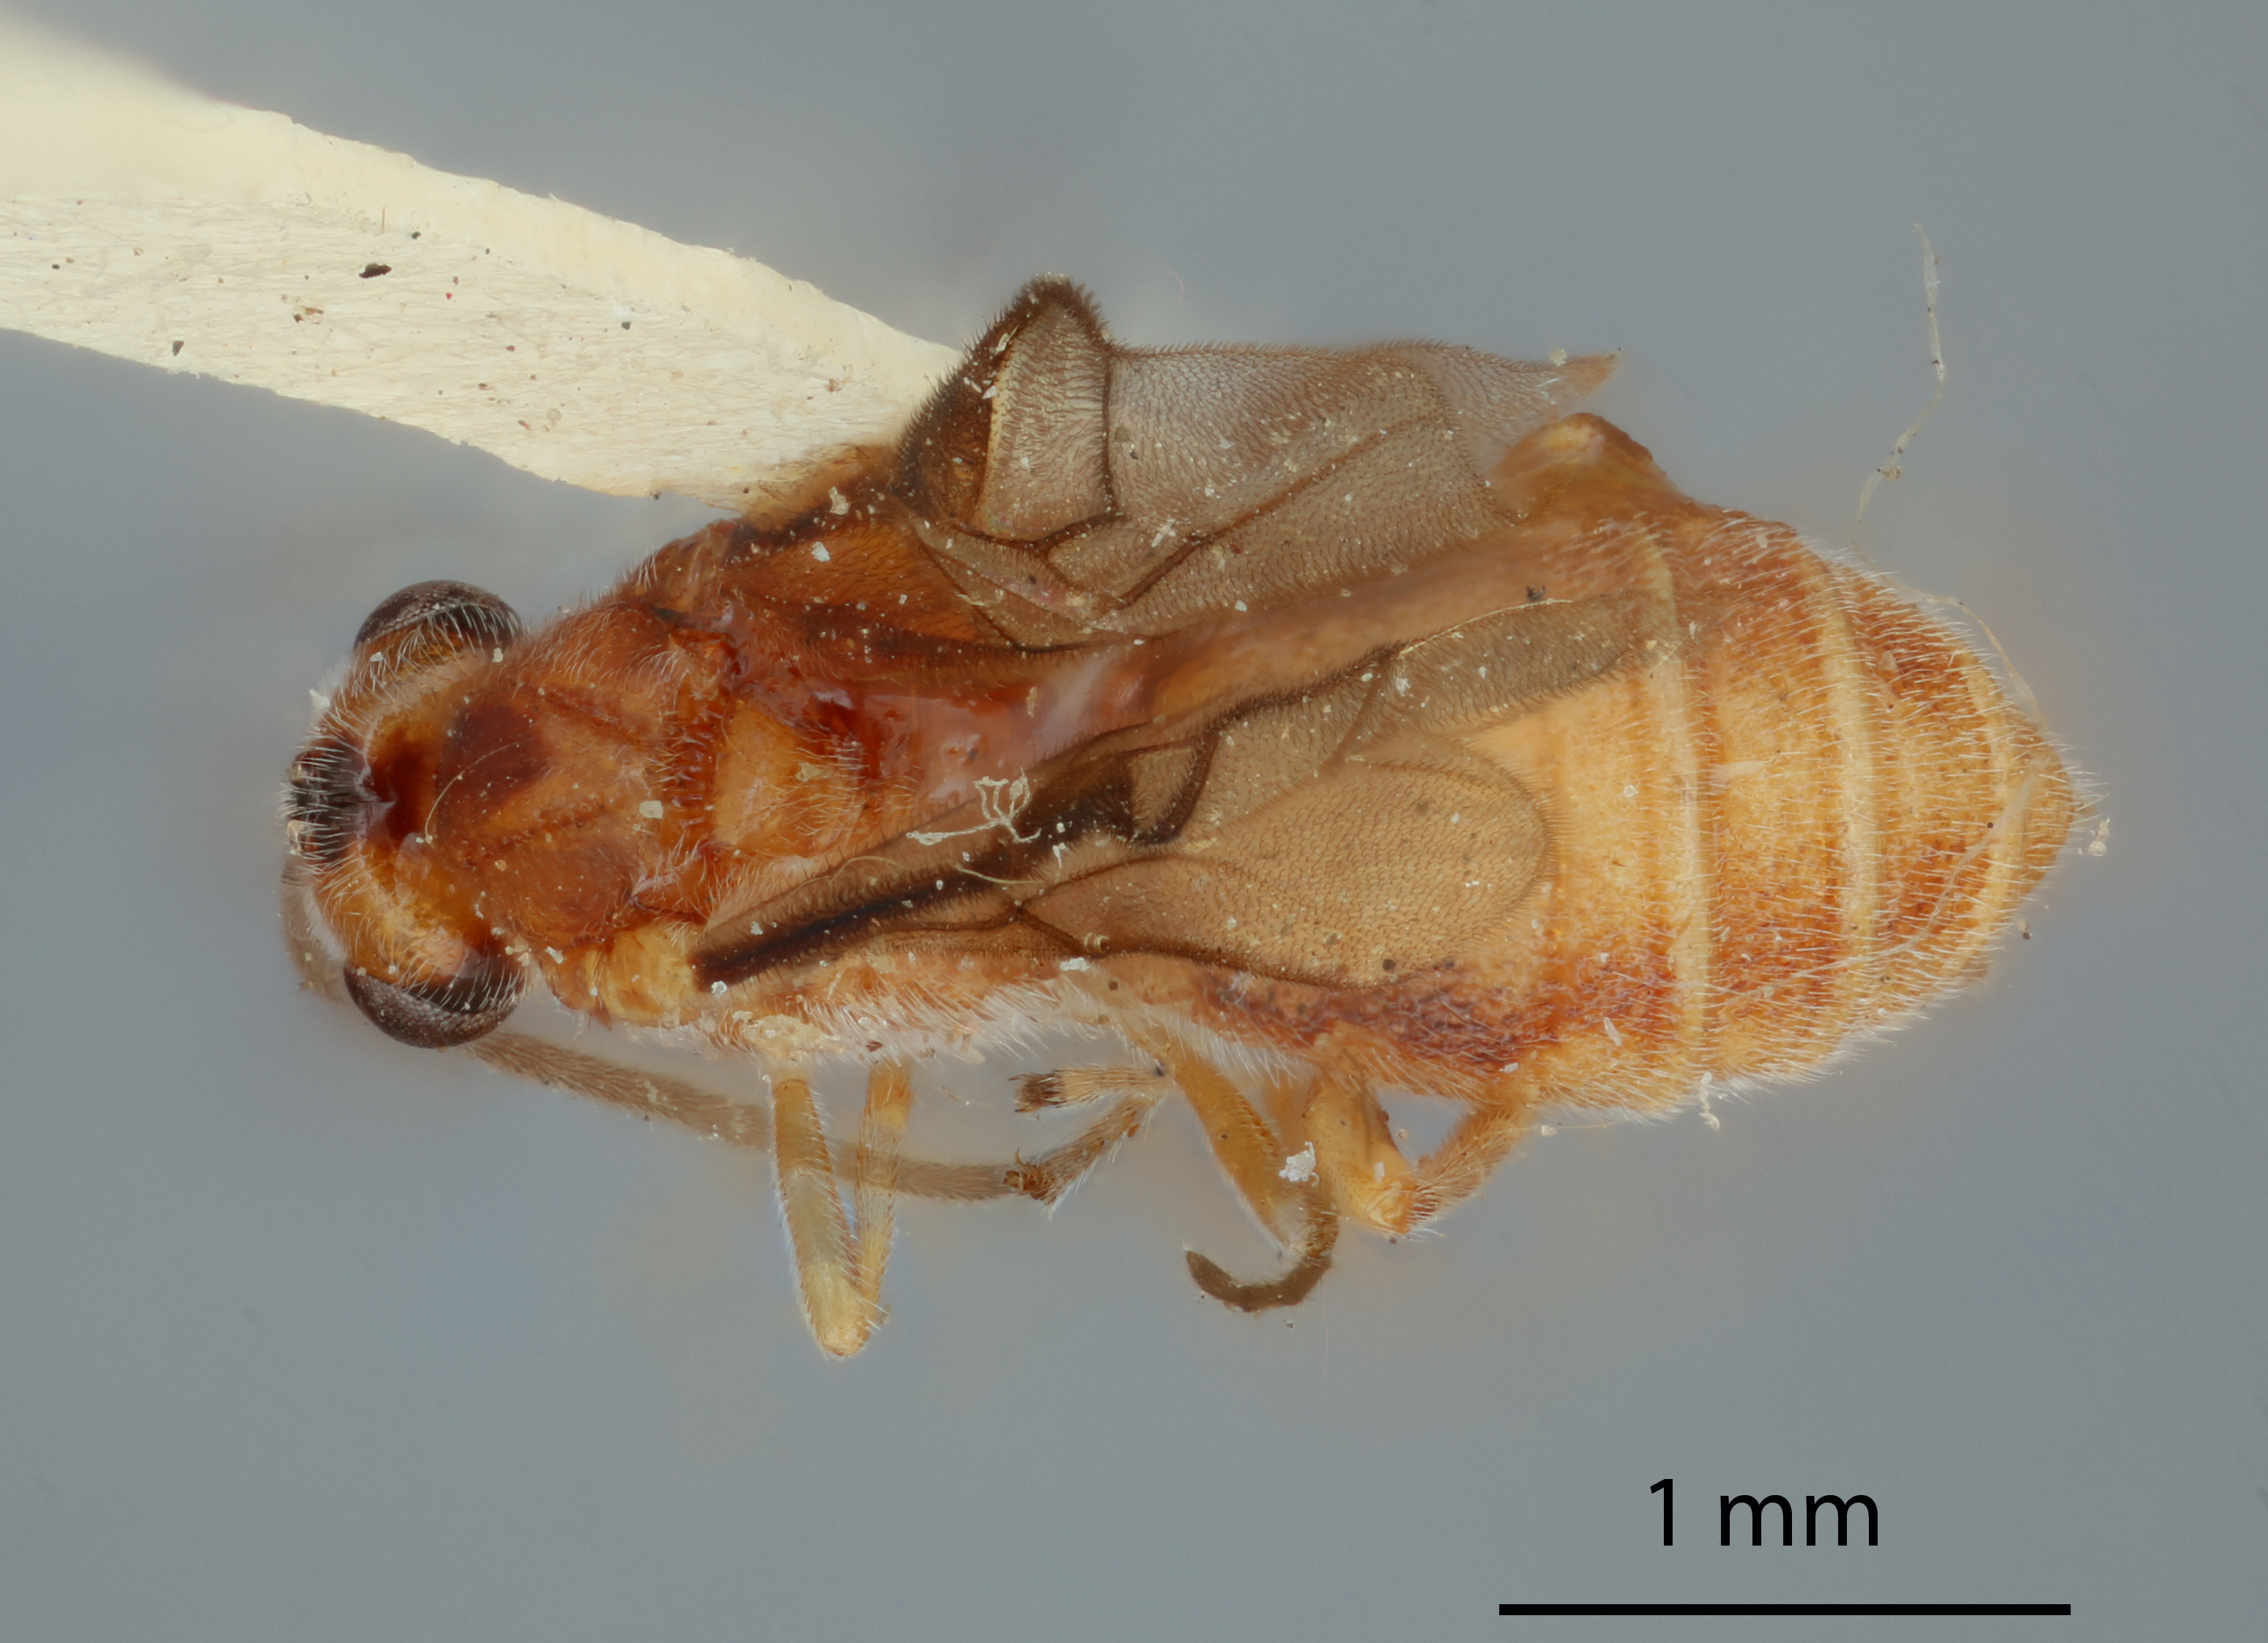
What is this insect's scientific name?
Bracon alguei
